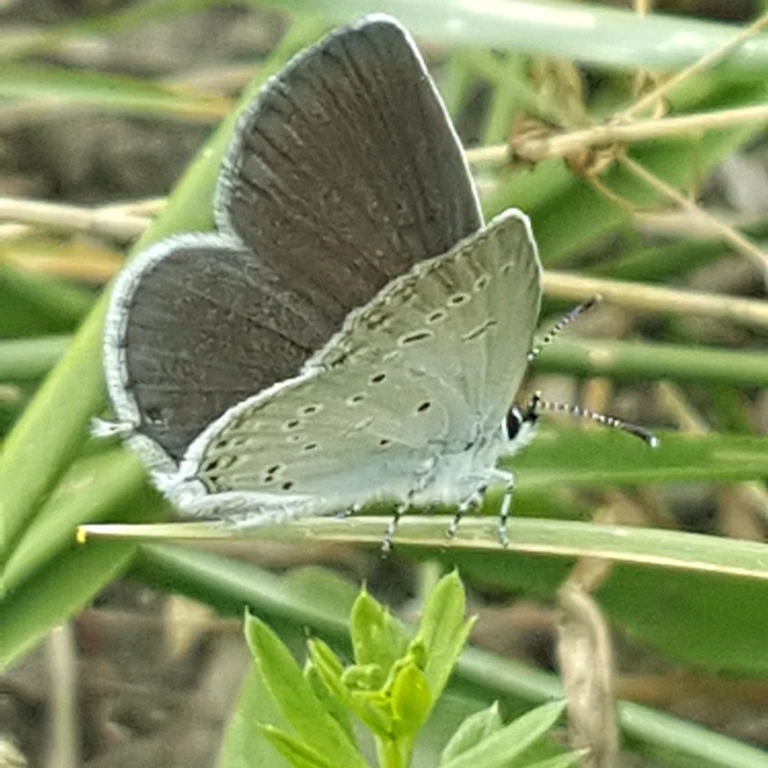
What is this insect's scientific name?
Cupido decolorata (also Elkalyce decolorata)
